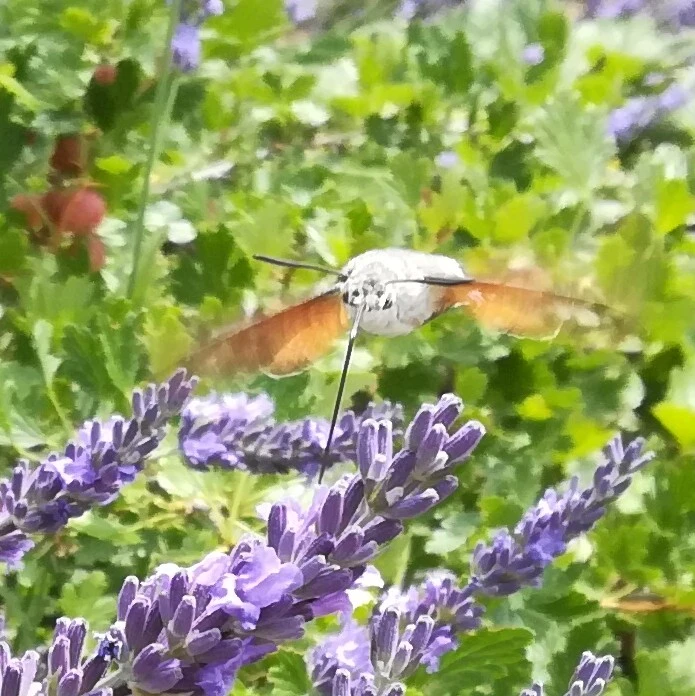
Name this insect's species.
Macroglossum stellatarum
